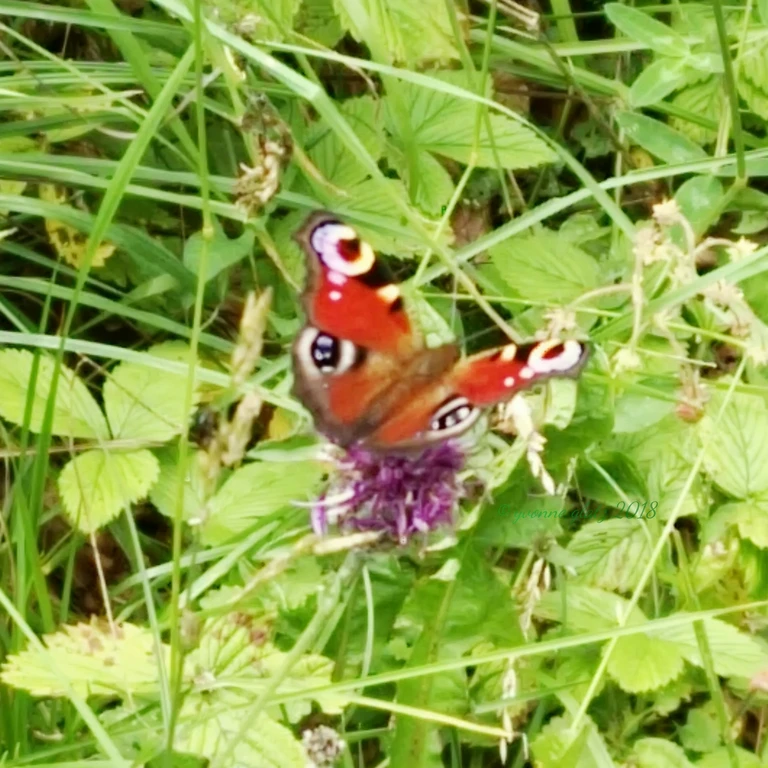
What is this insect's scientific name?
Aglais io
